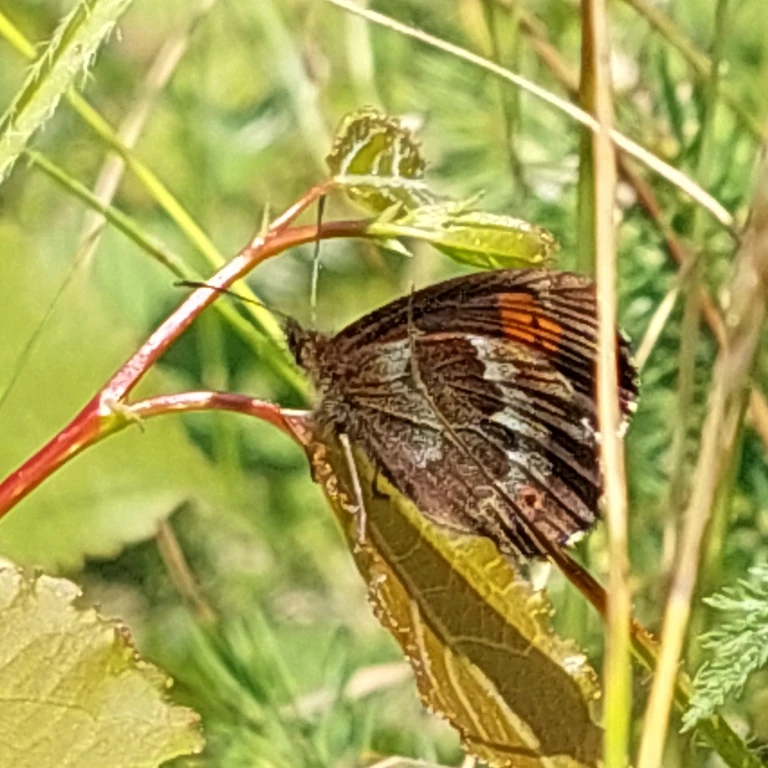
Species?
Erebia euryale
